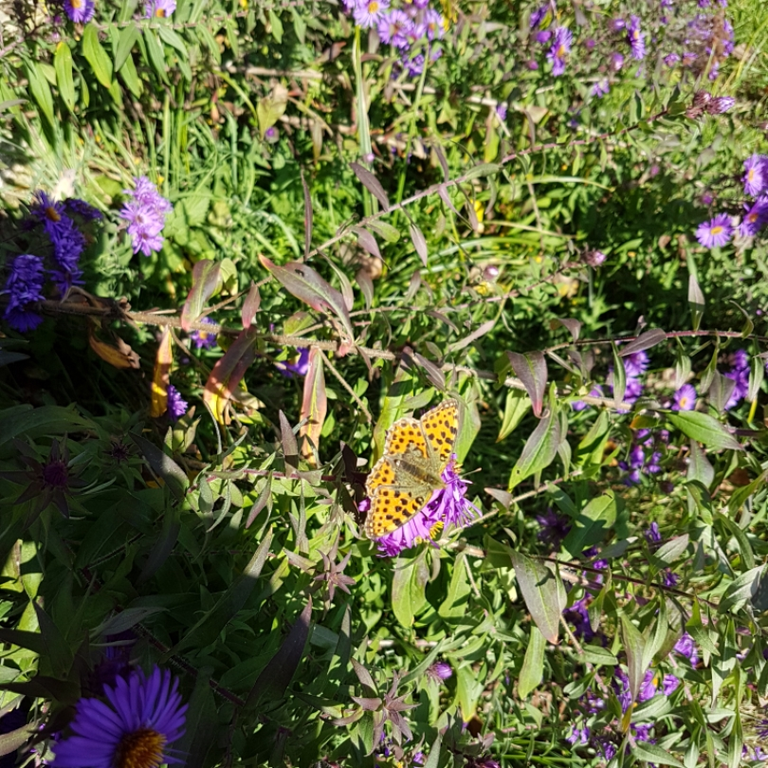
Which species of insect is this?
Issoria lathonia
